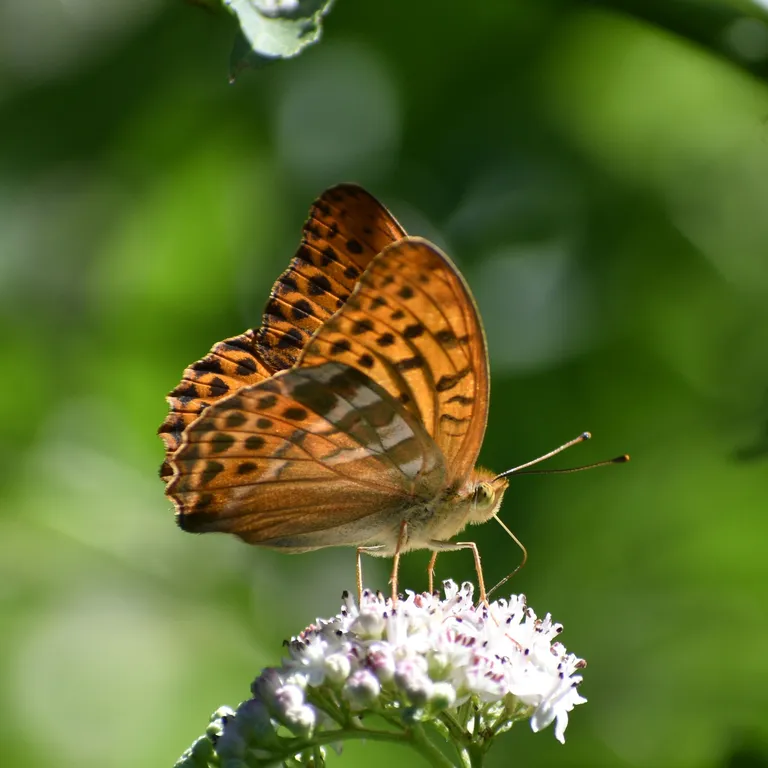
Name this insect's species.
Argynnis paphia
